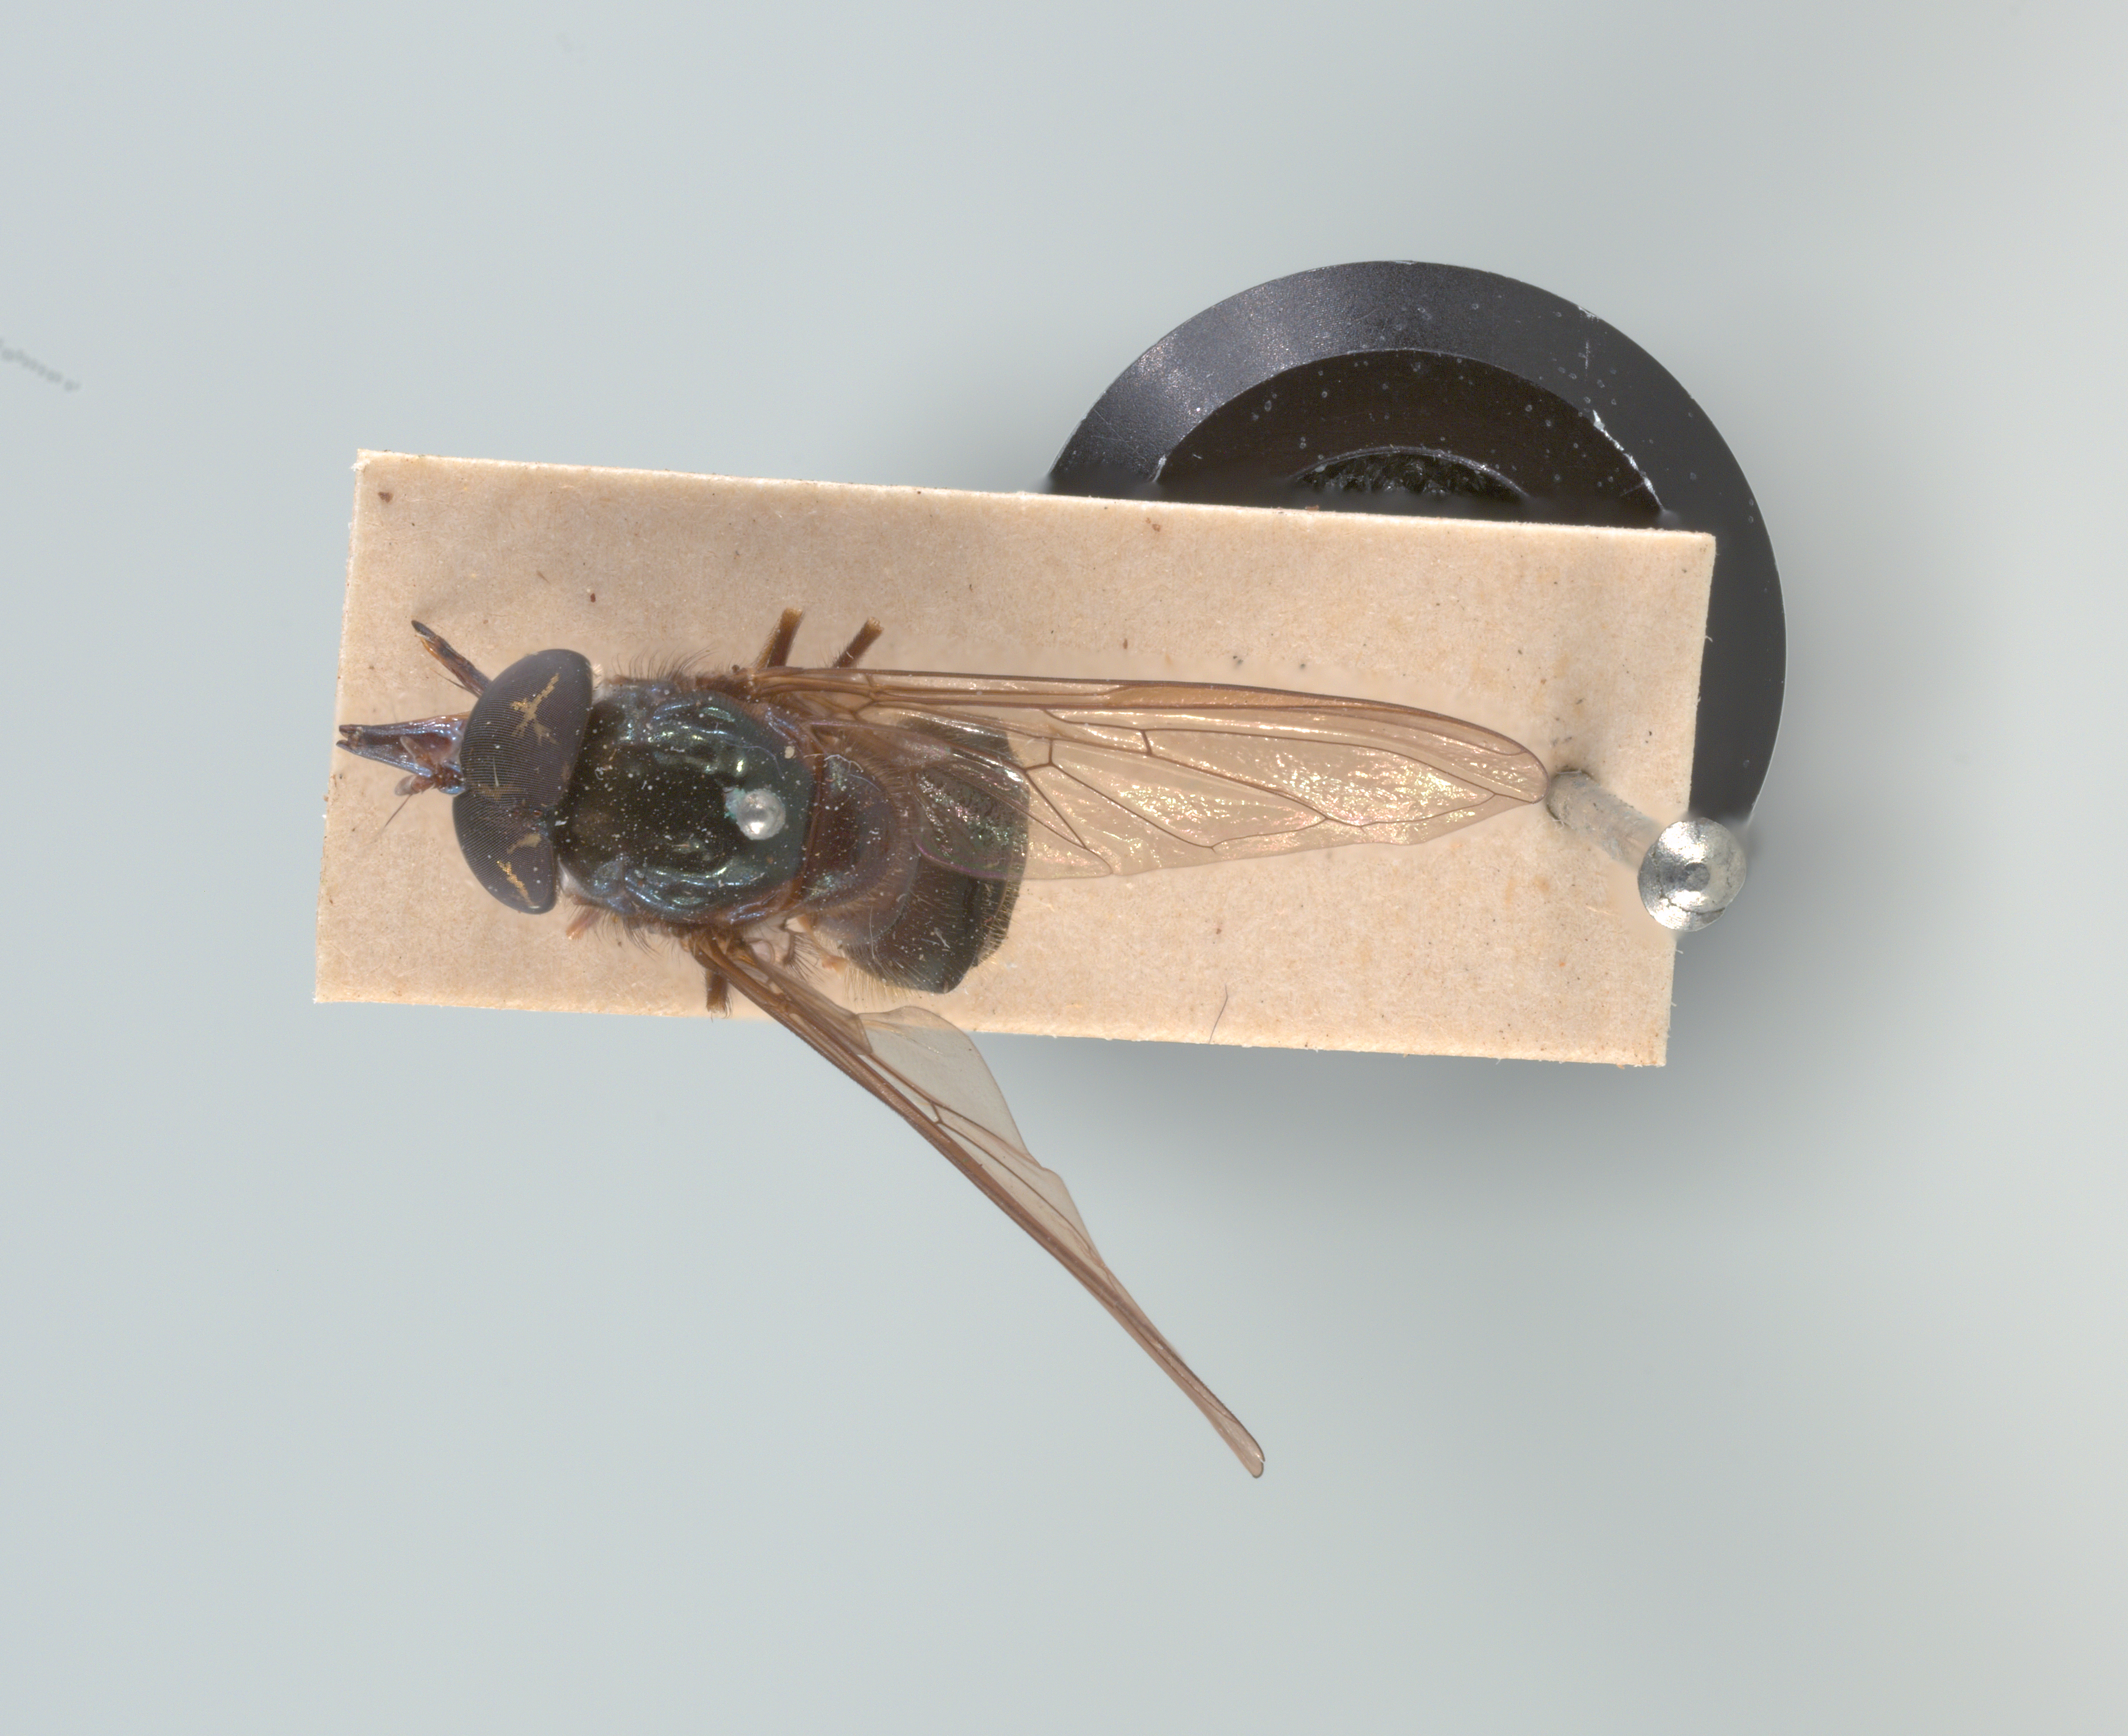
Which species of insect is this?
Rhingia cyanoprora
